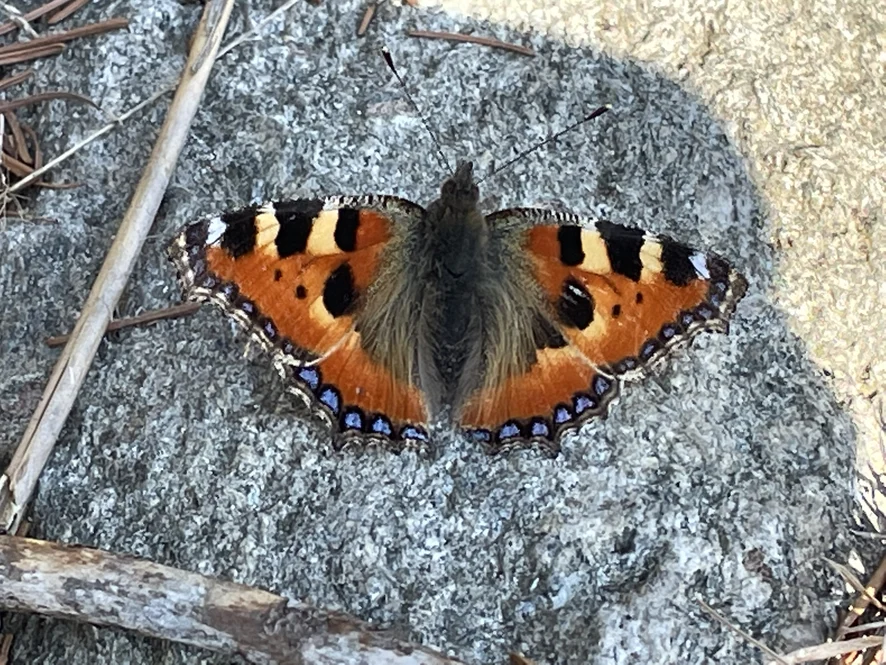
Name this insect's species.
Aglais urticae
